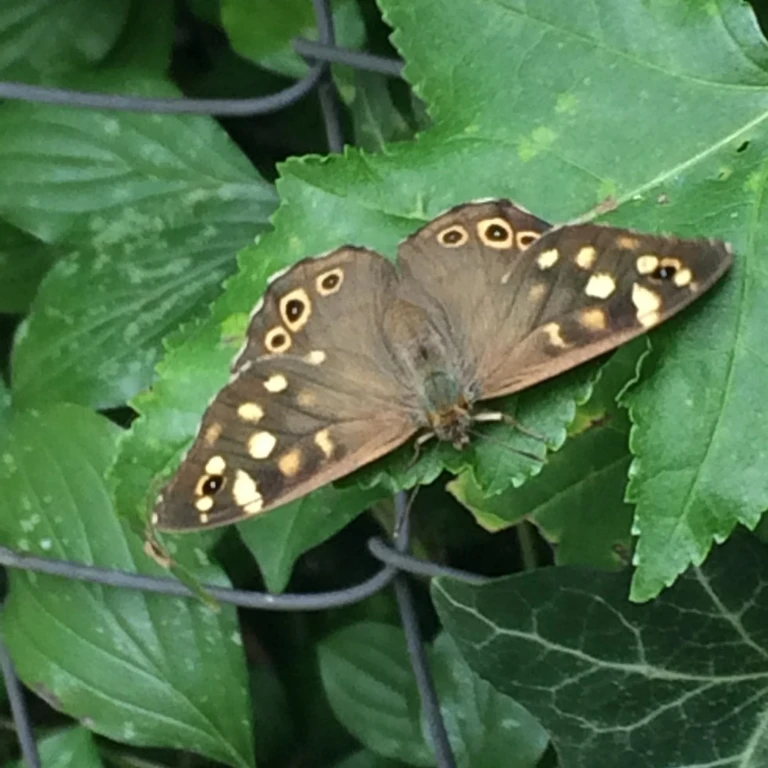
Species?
Pararge aegeria
